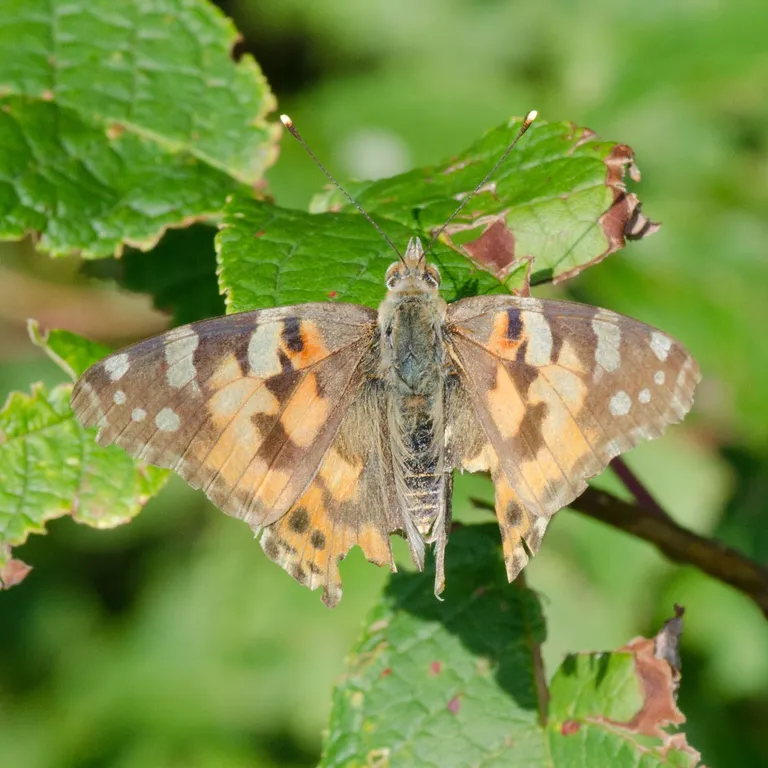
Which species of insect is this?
Vanessa cardui
